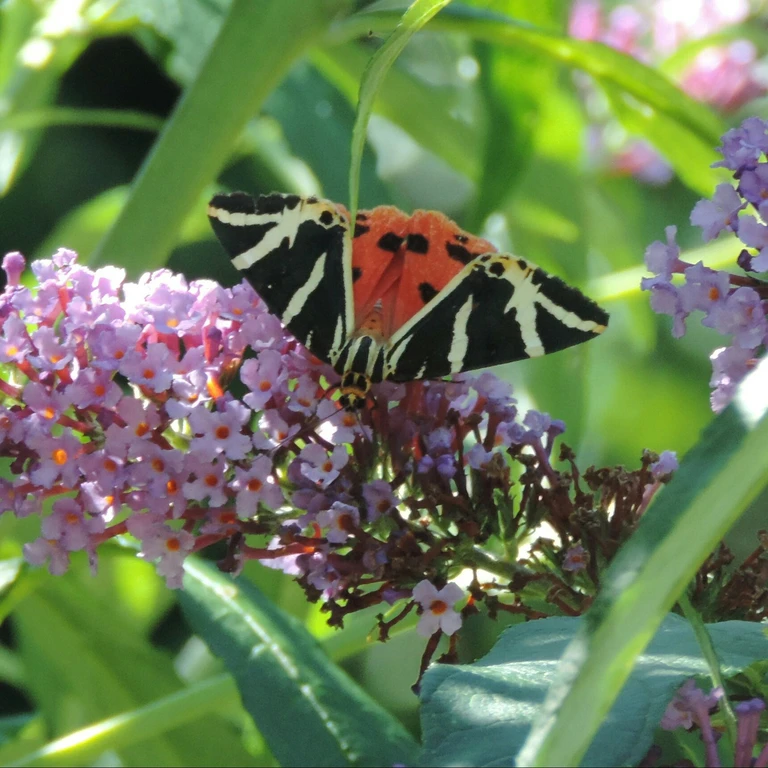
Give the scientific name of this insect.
Euplagia quadripunctaria
